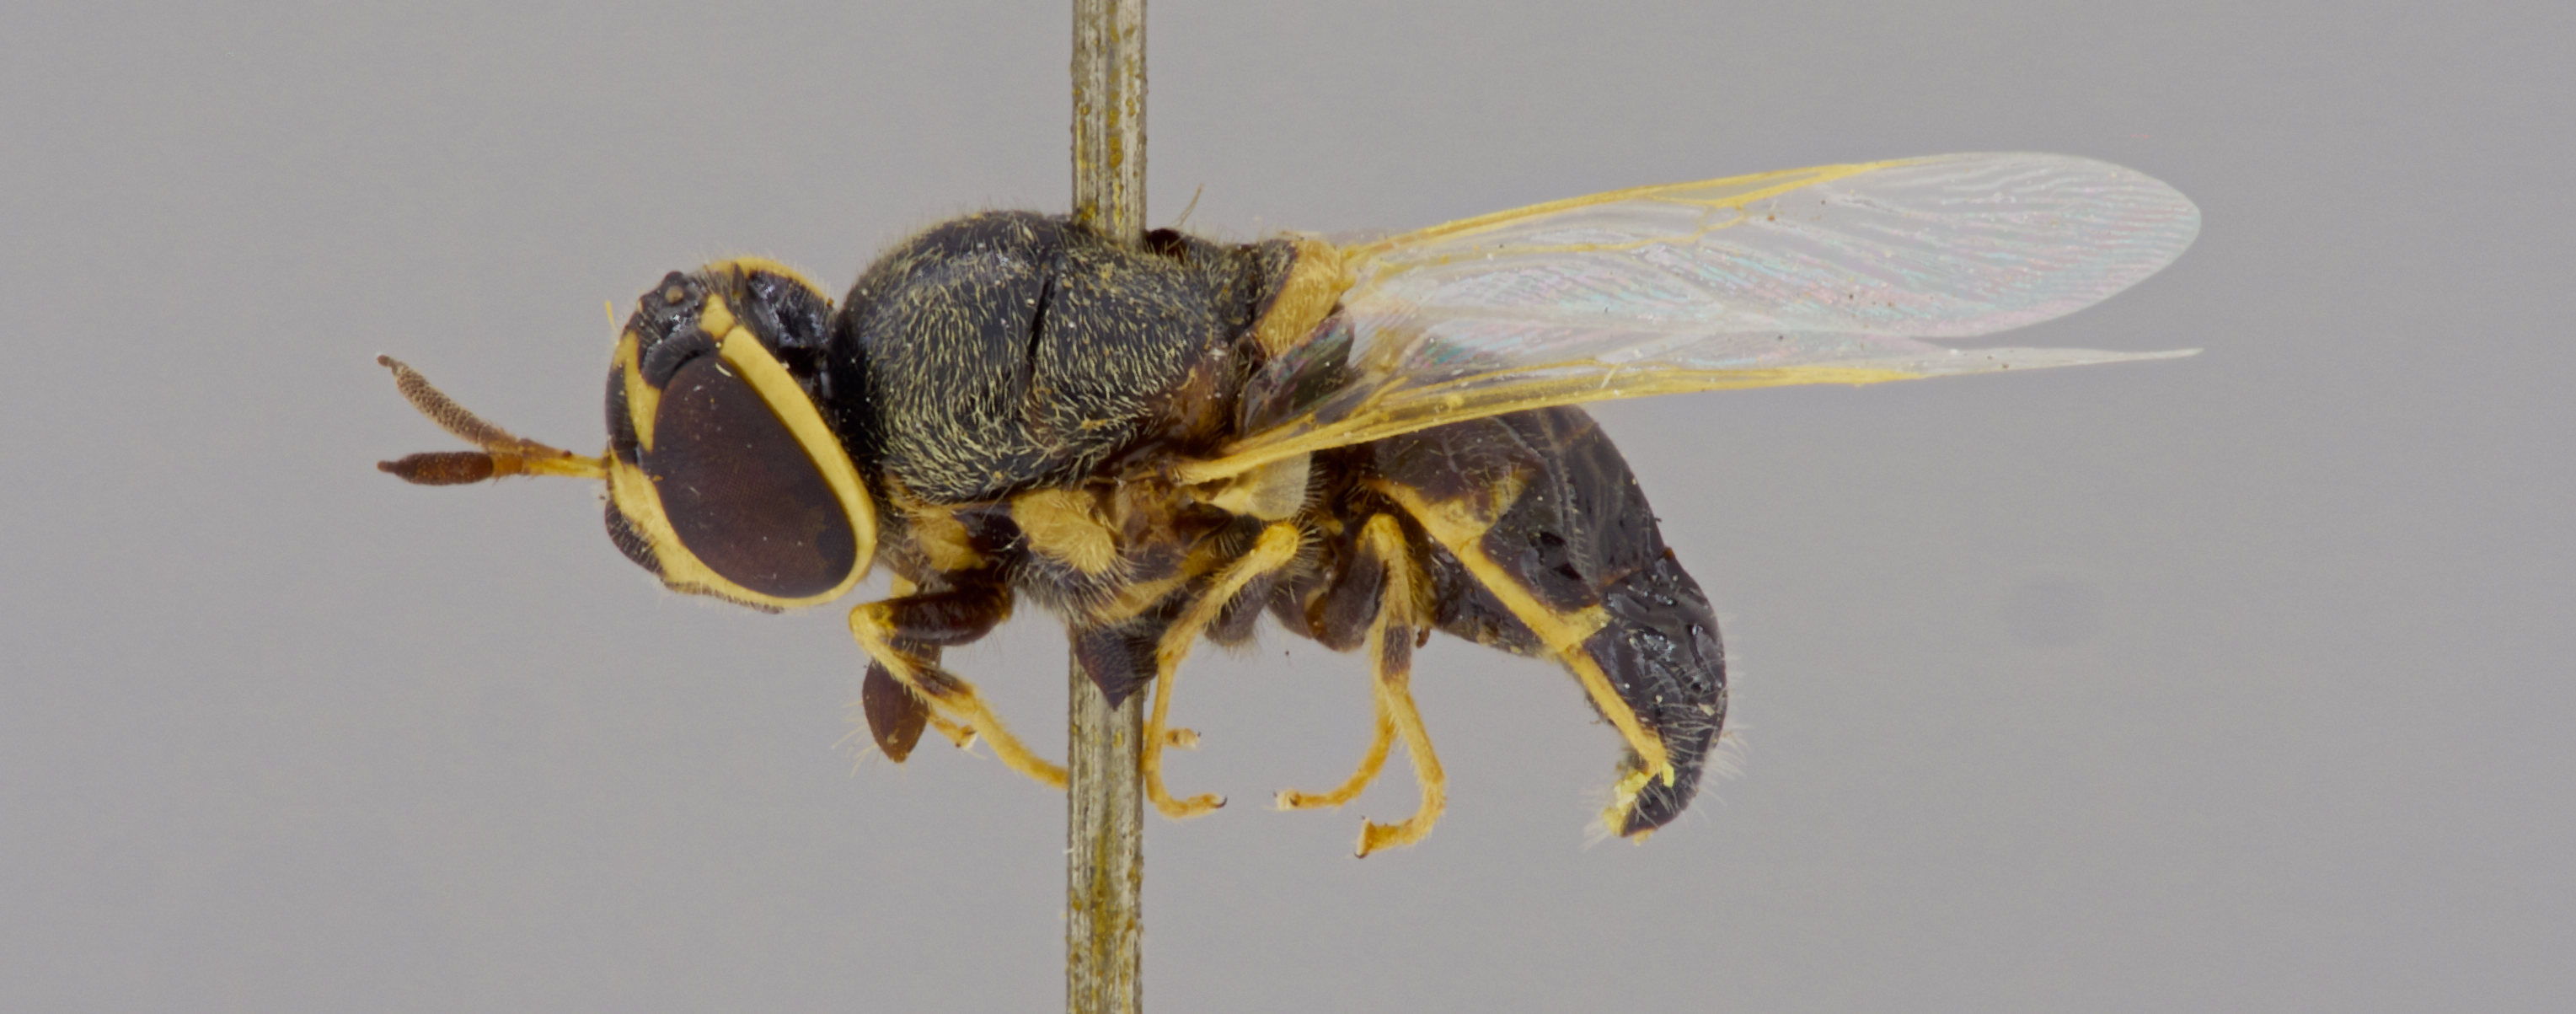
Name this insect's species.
Opladontha luzonensis
